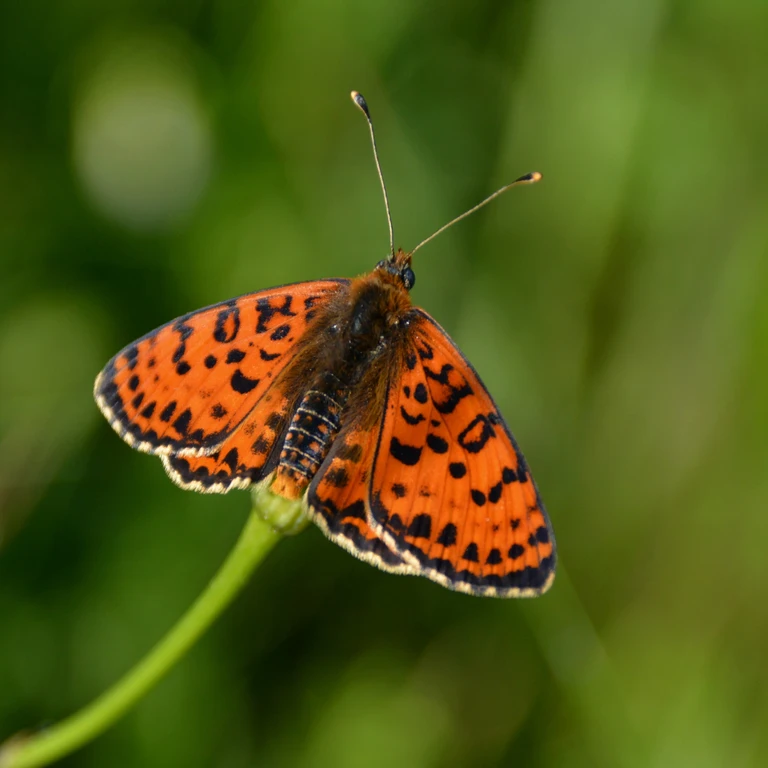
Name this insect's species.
Melitaea didyma
